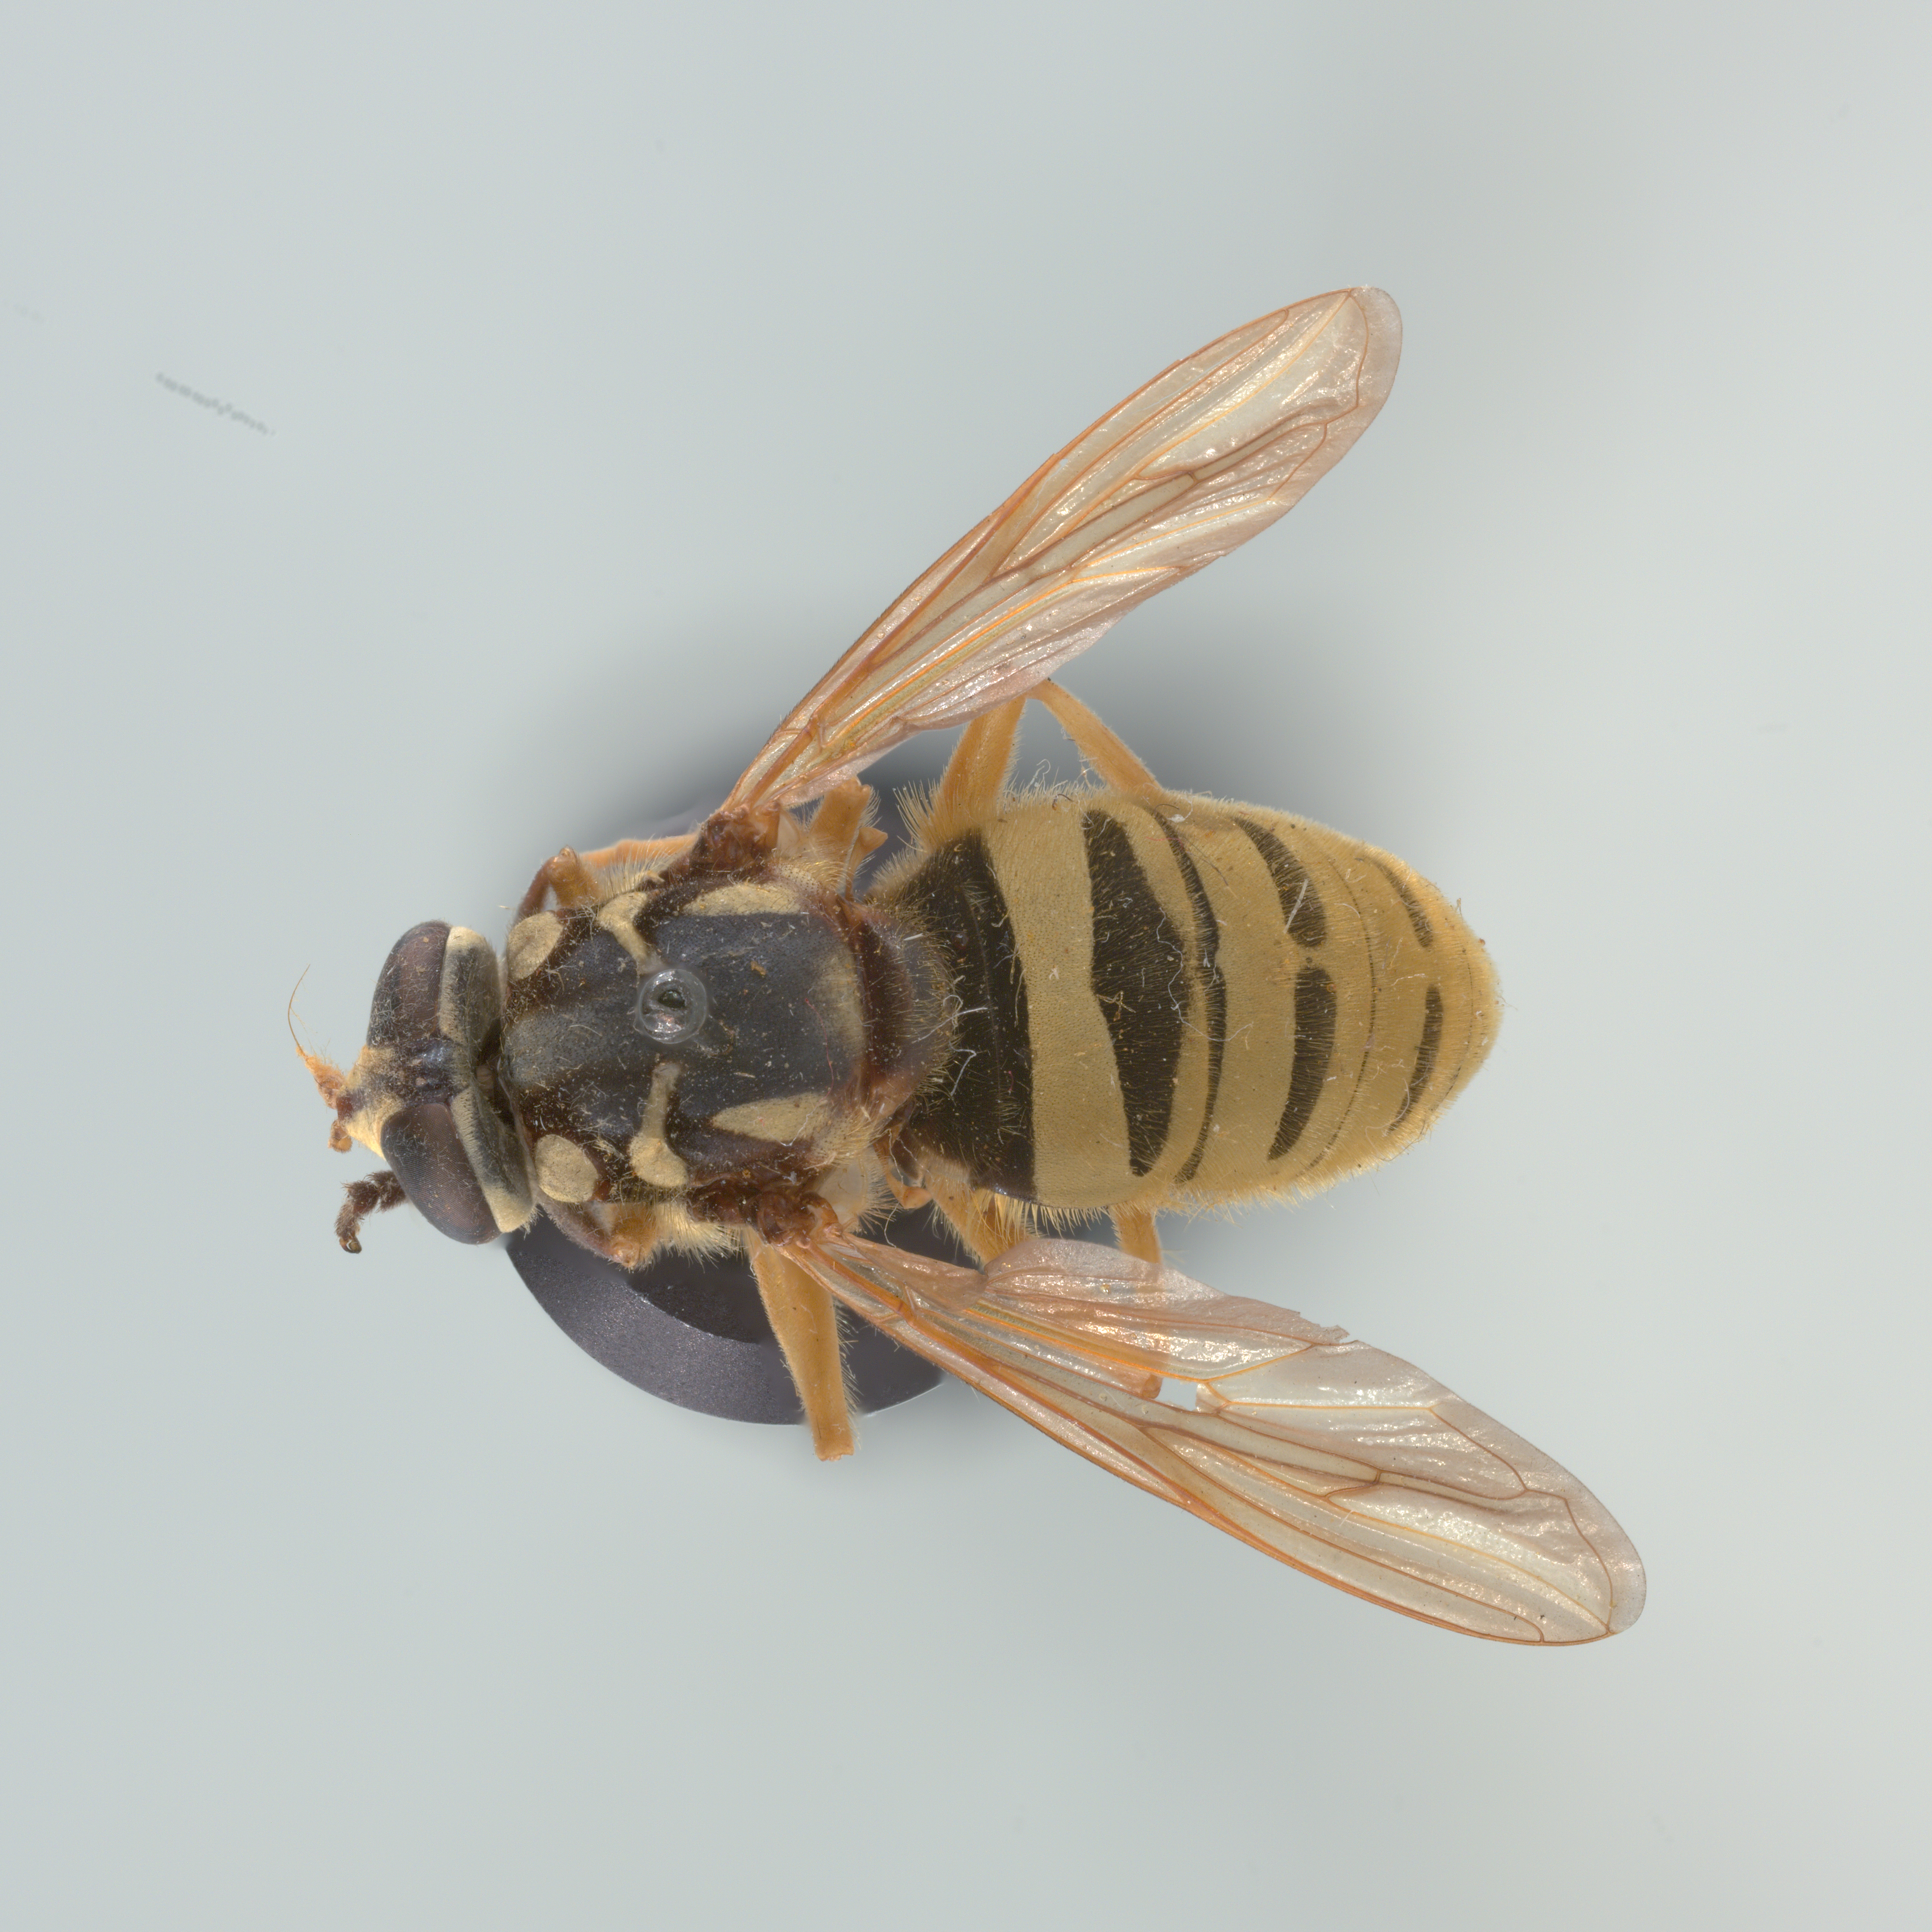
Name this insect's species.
Temnostoma vespiforme
